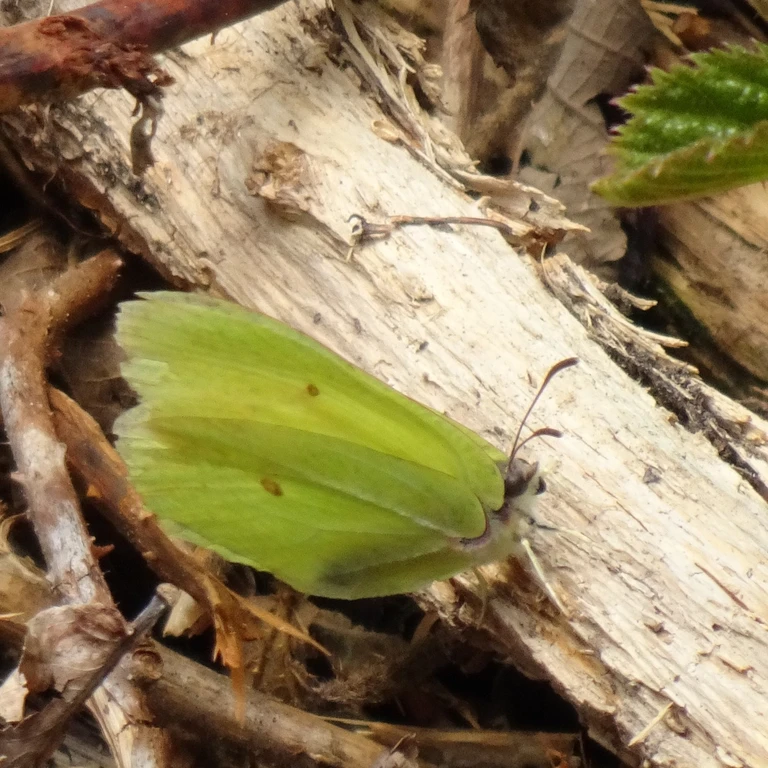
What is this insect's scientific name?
Gonepteryx rhamni
